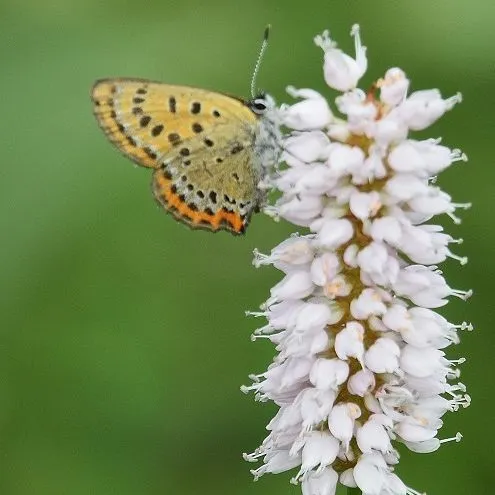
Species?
Lycaena helle (also Helleia helle)
